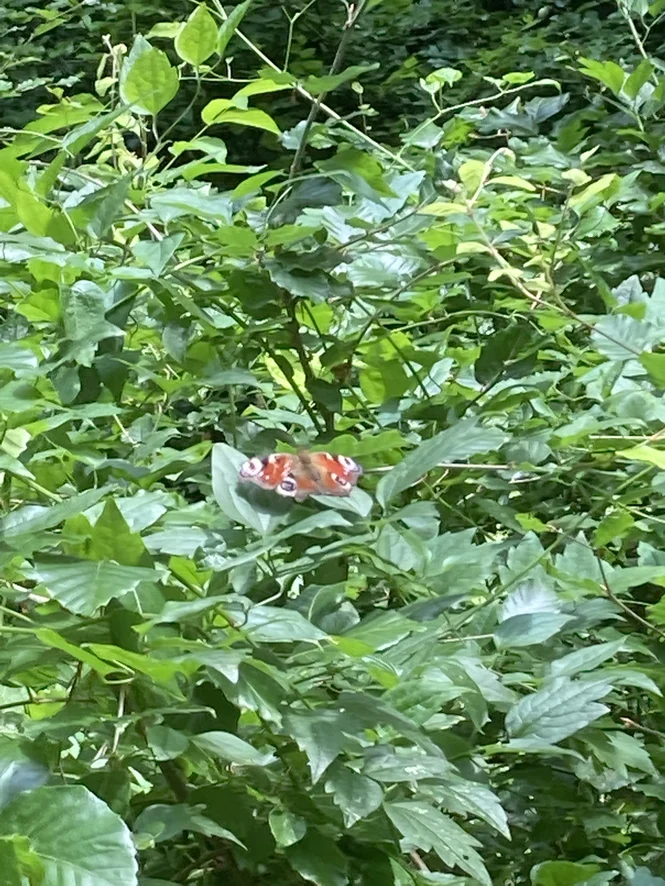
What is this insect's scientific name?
Aglais io
